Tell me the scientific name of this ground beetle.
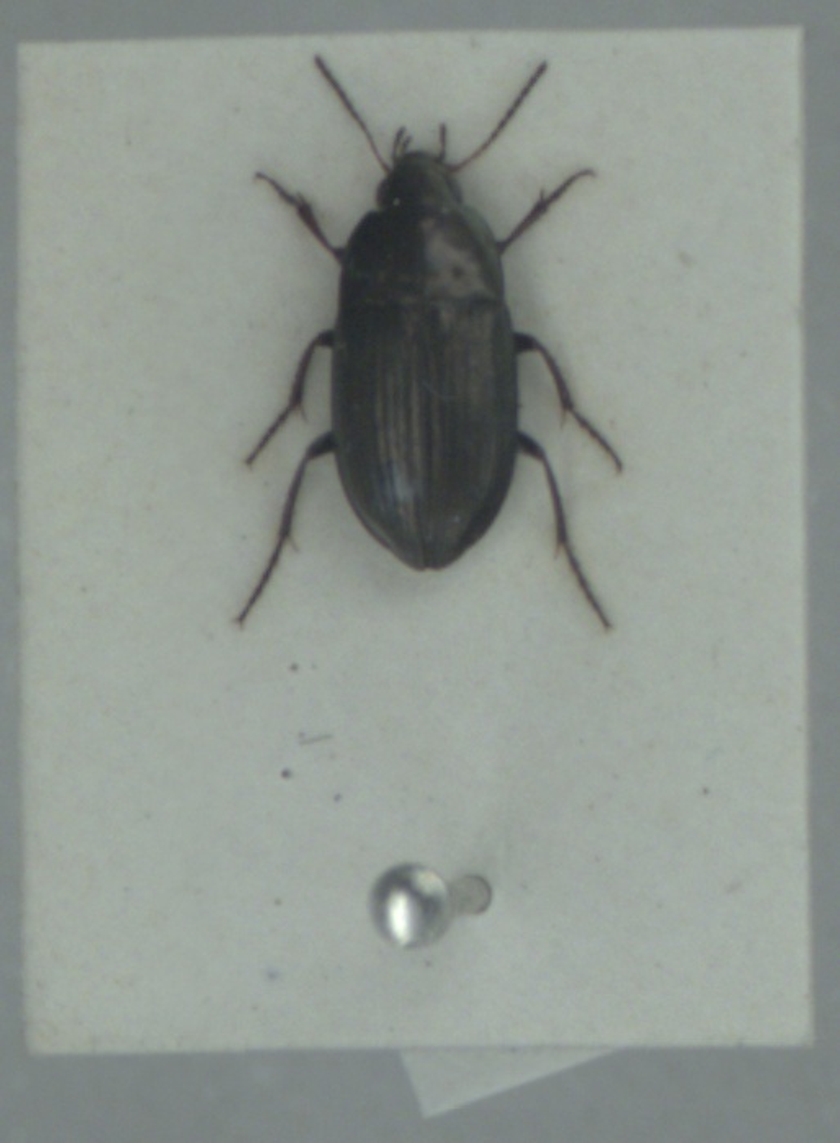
Amara aenea
